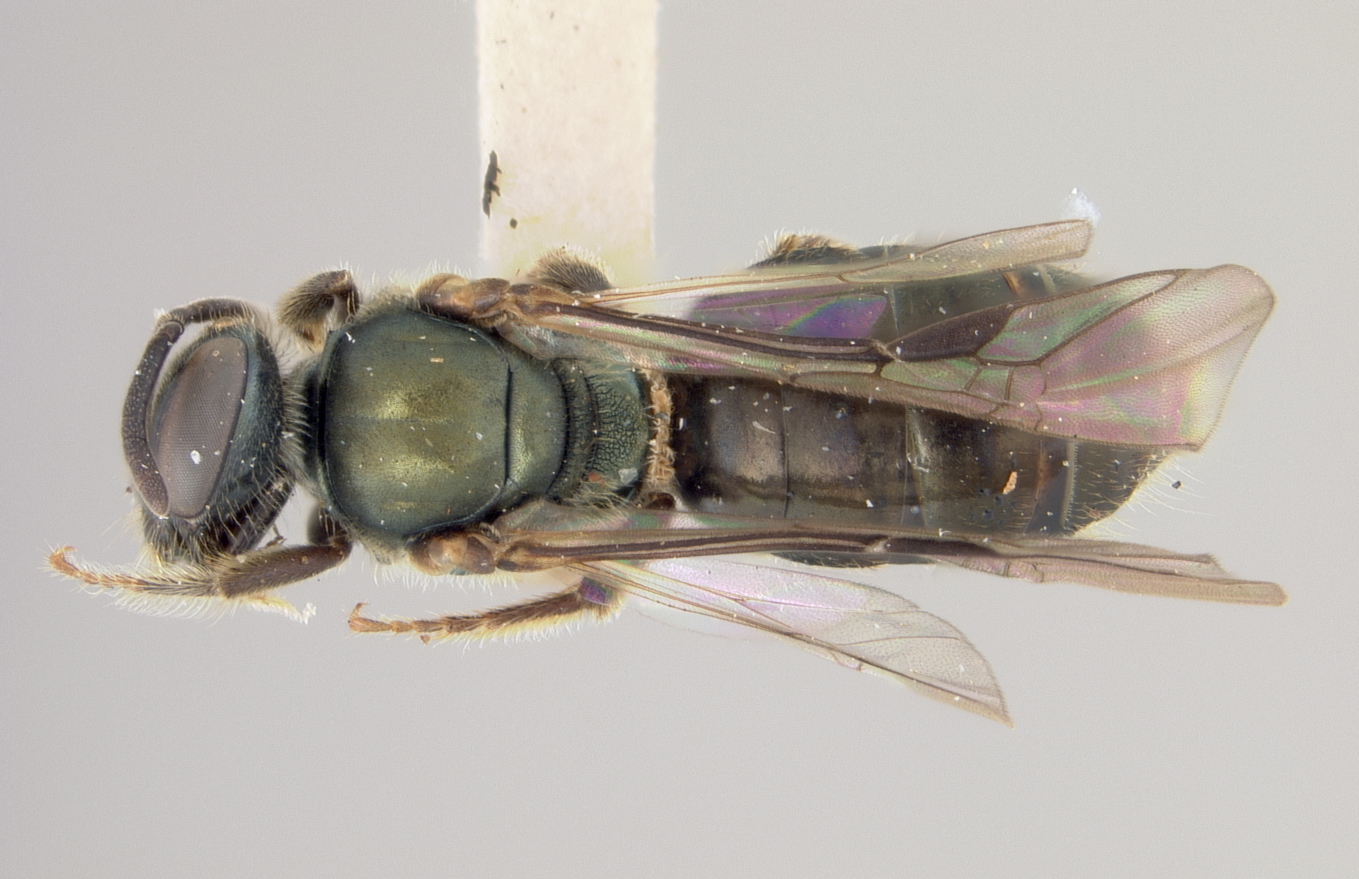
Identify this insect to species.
Halictus pervarians
